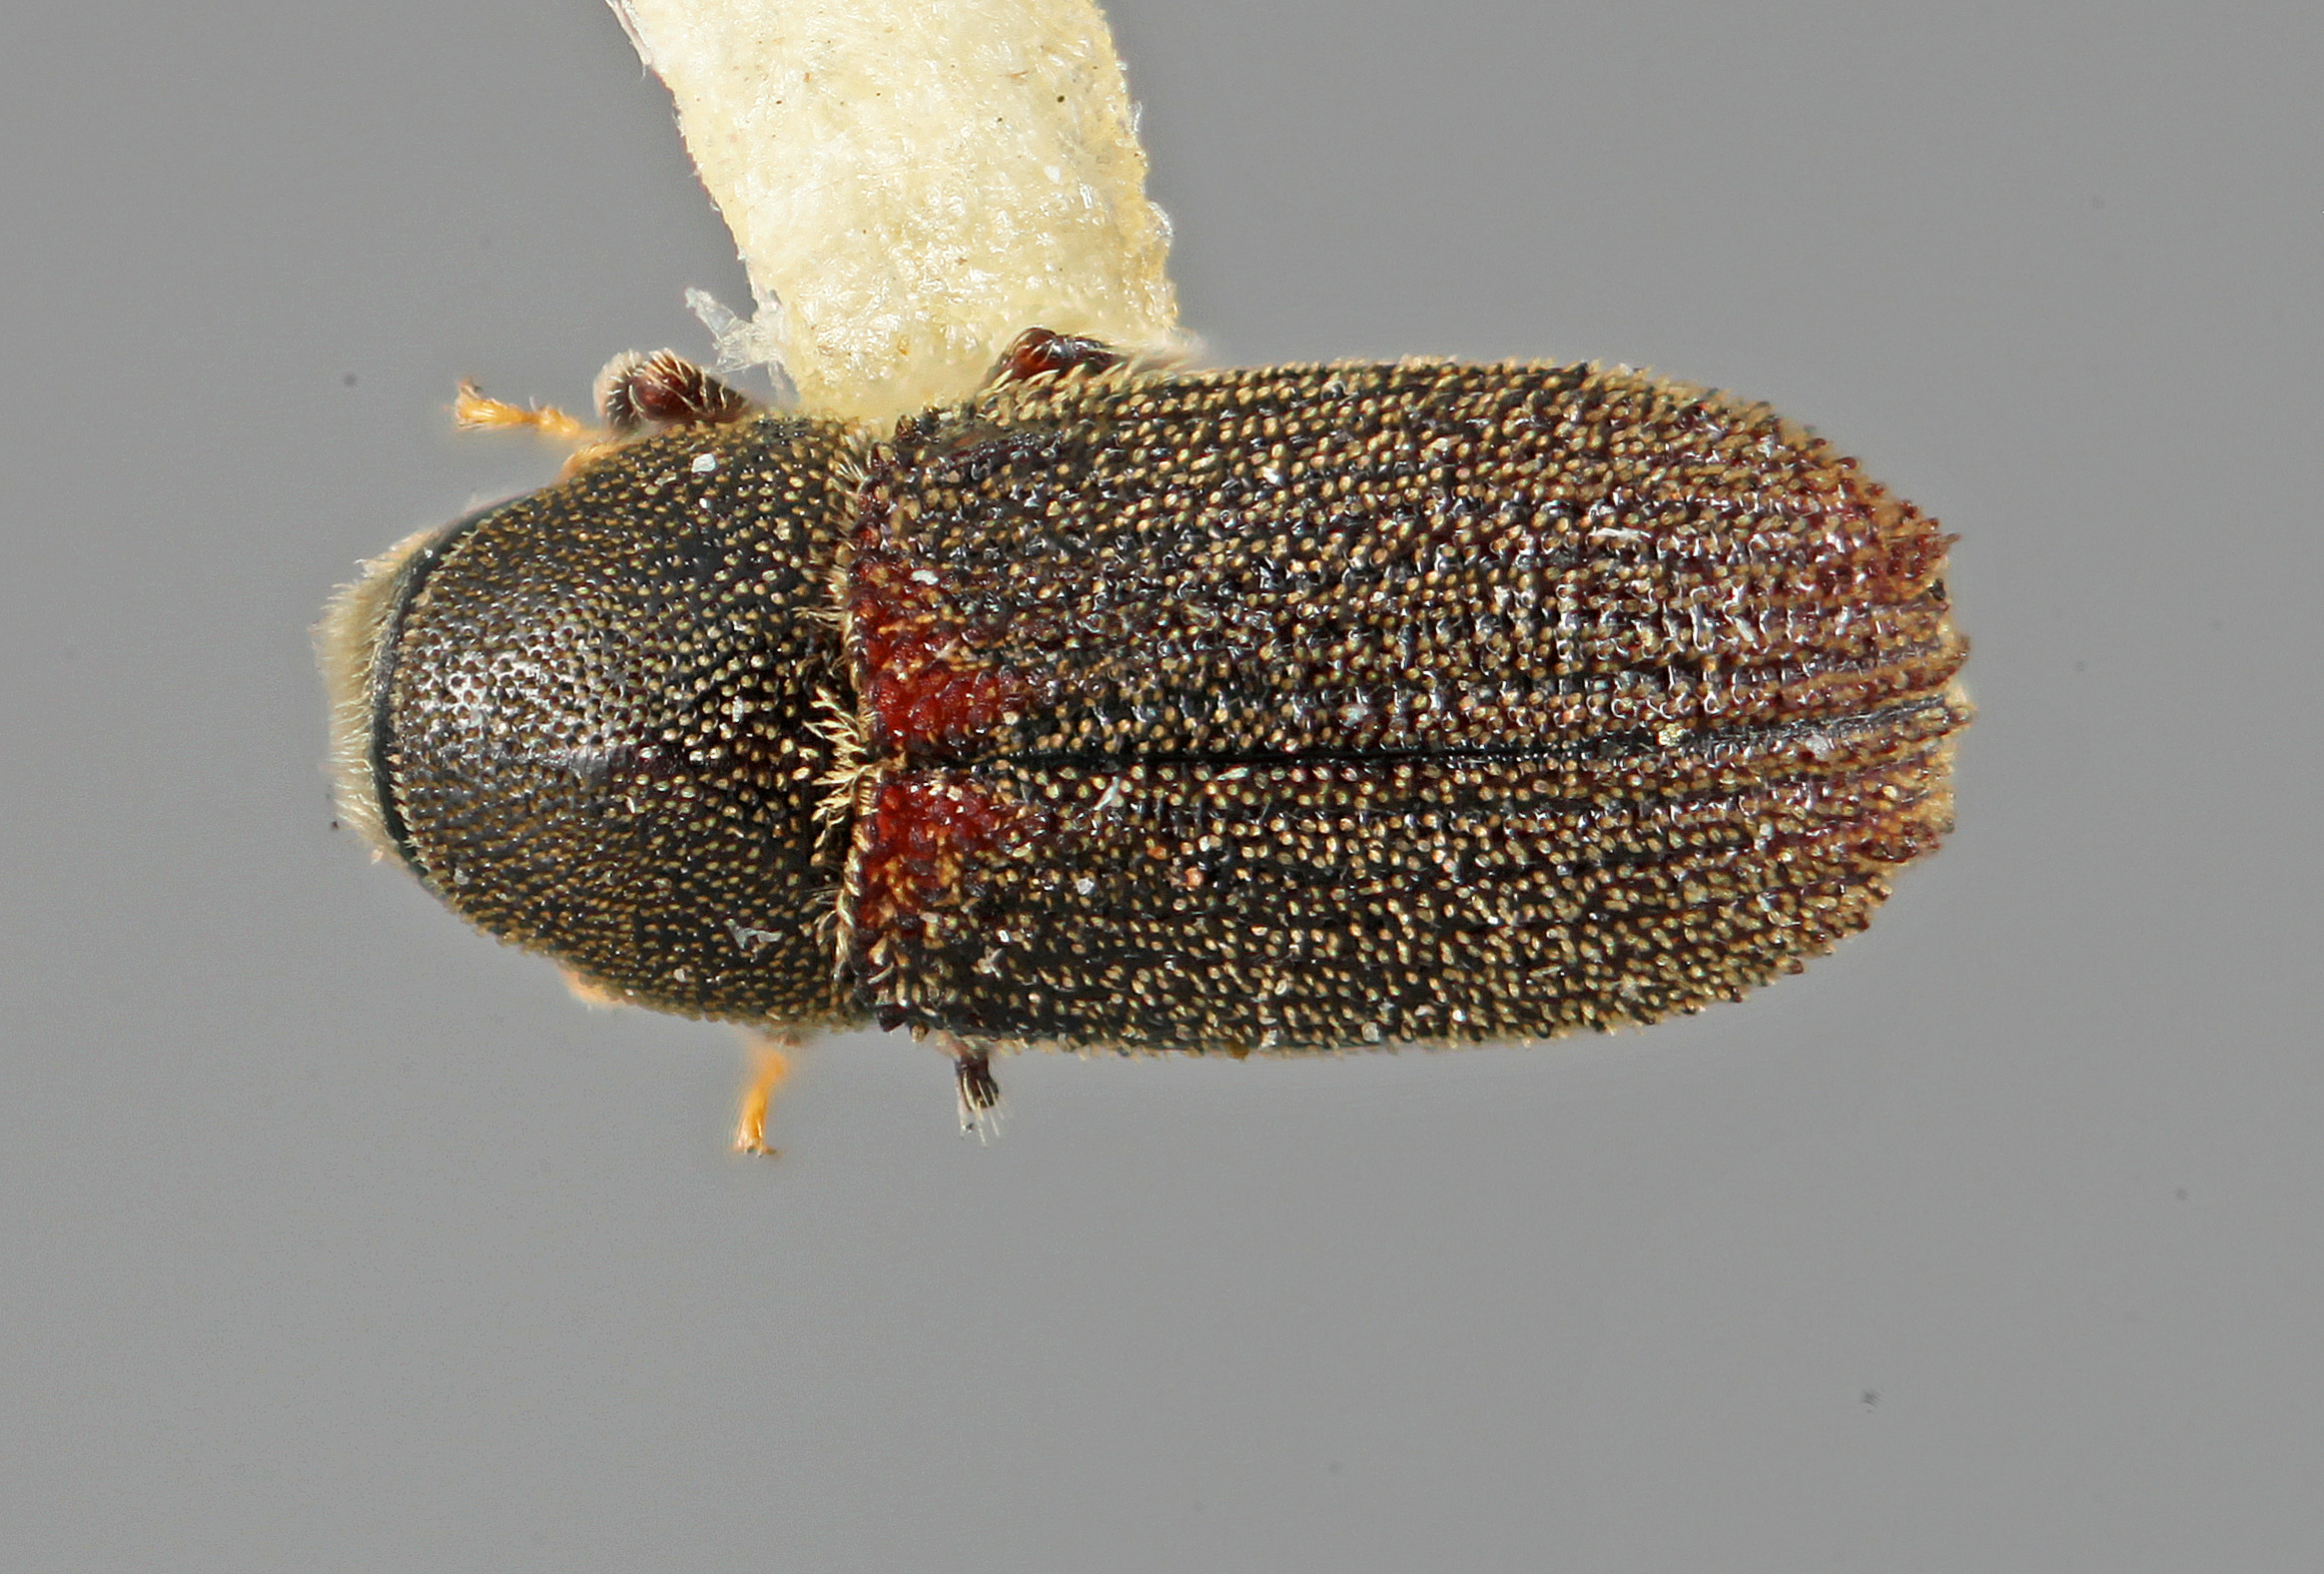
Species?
Carphoborus declivis
